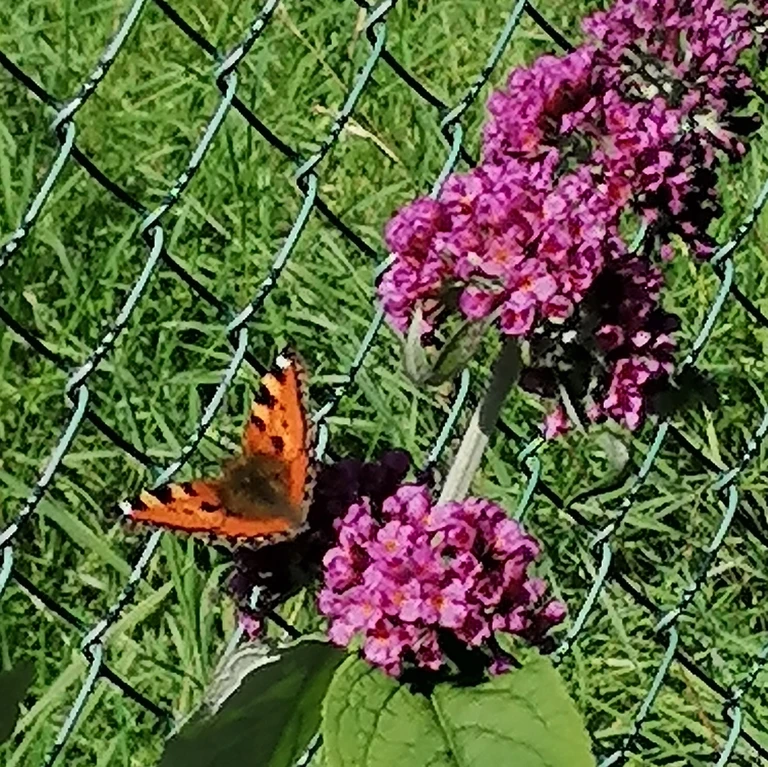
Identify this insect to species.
Aglais urticae
